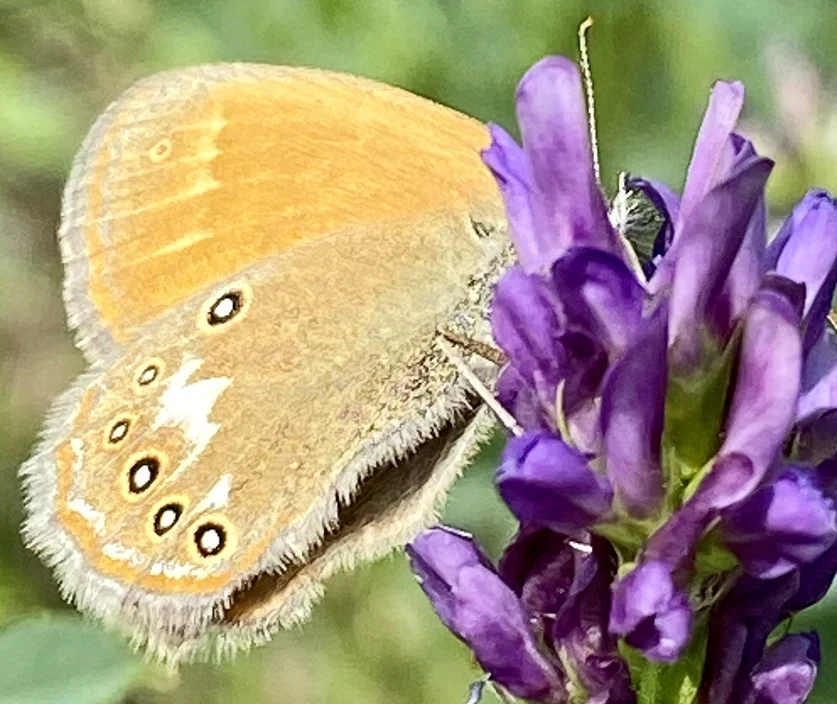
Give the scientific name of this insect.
Coenonympha glycerion (also Coenonympha iphis)
